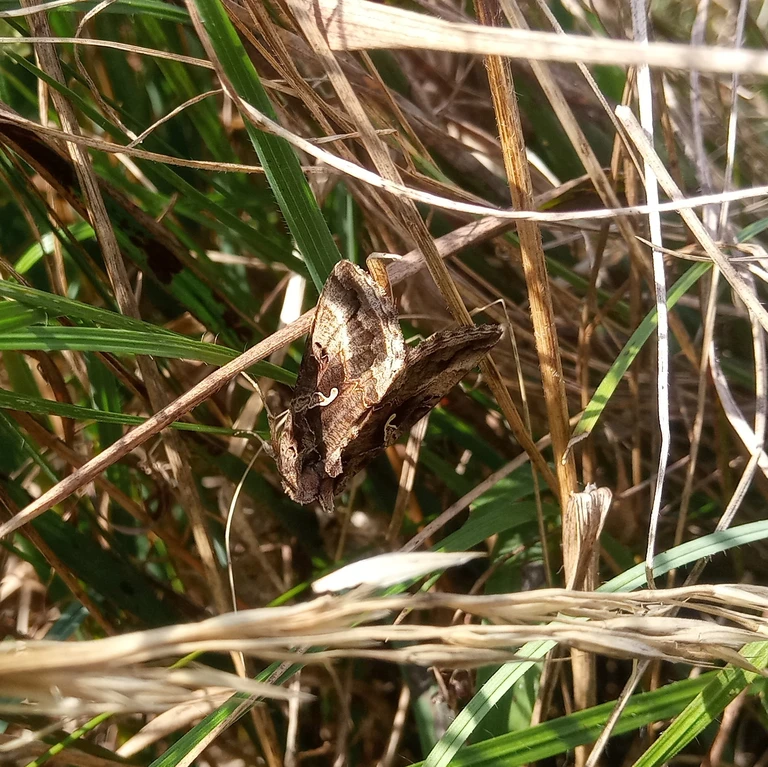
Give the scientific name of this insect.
Autographa gamma
